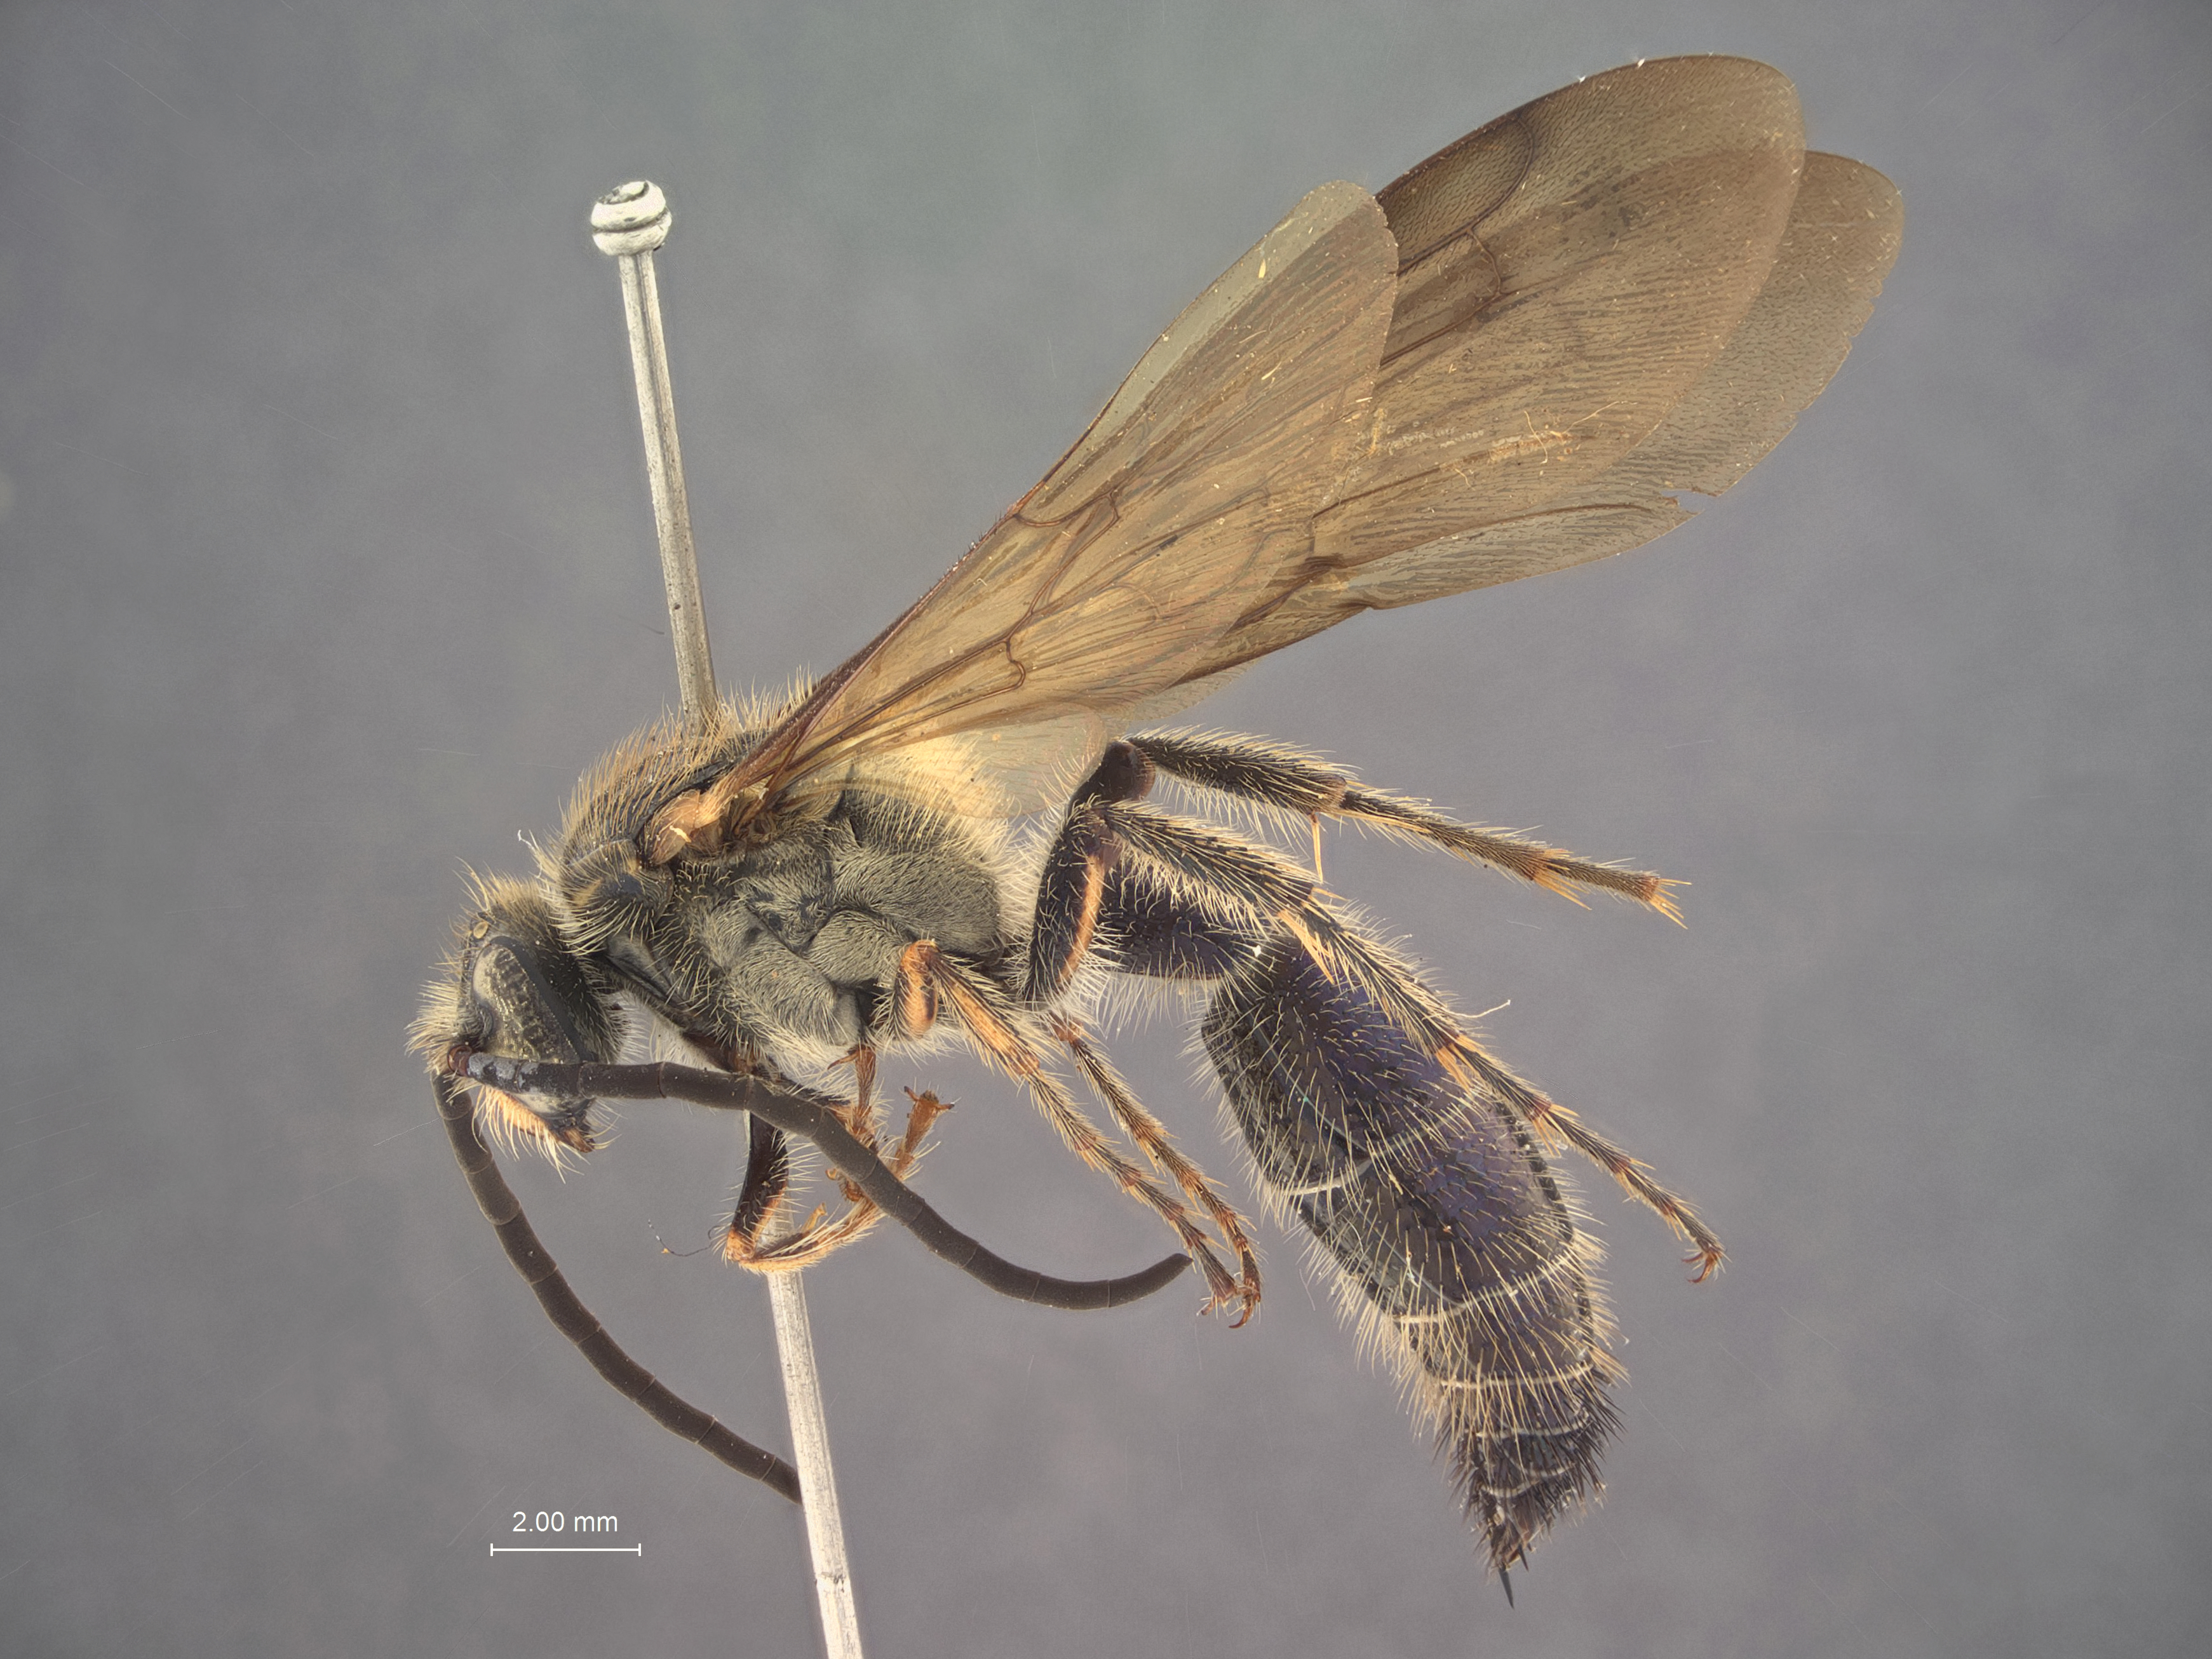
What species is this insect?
Scolia incerta
